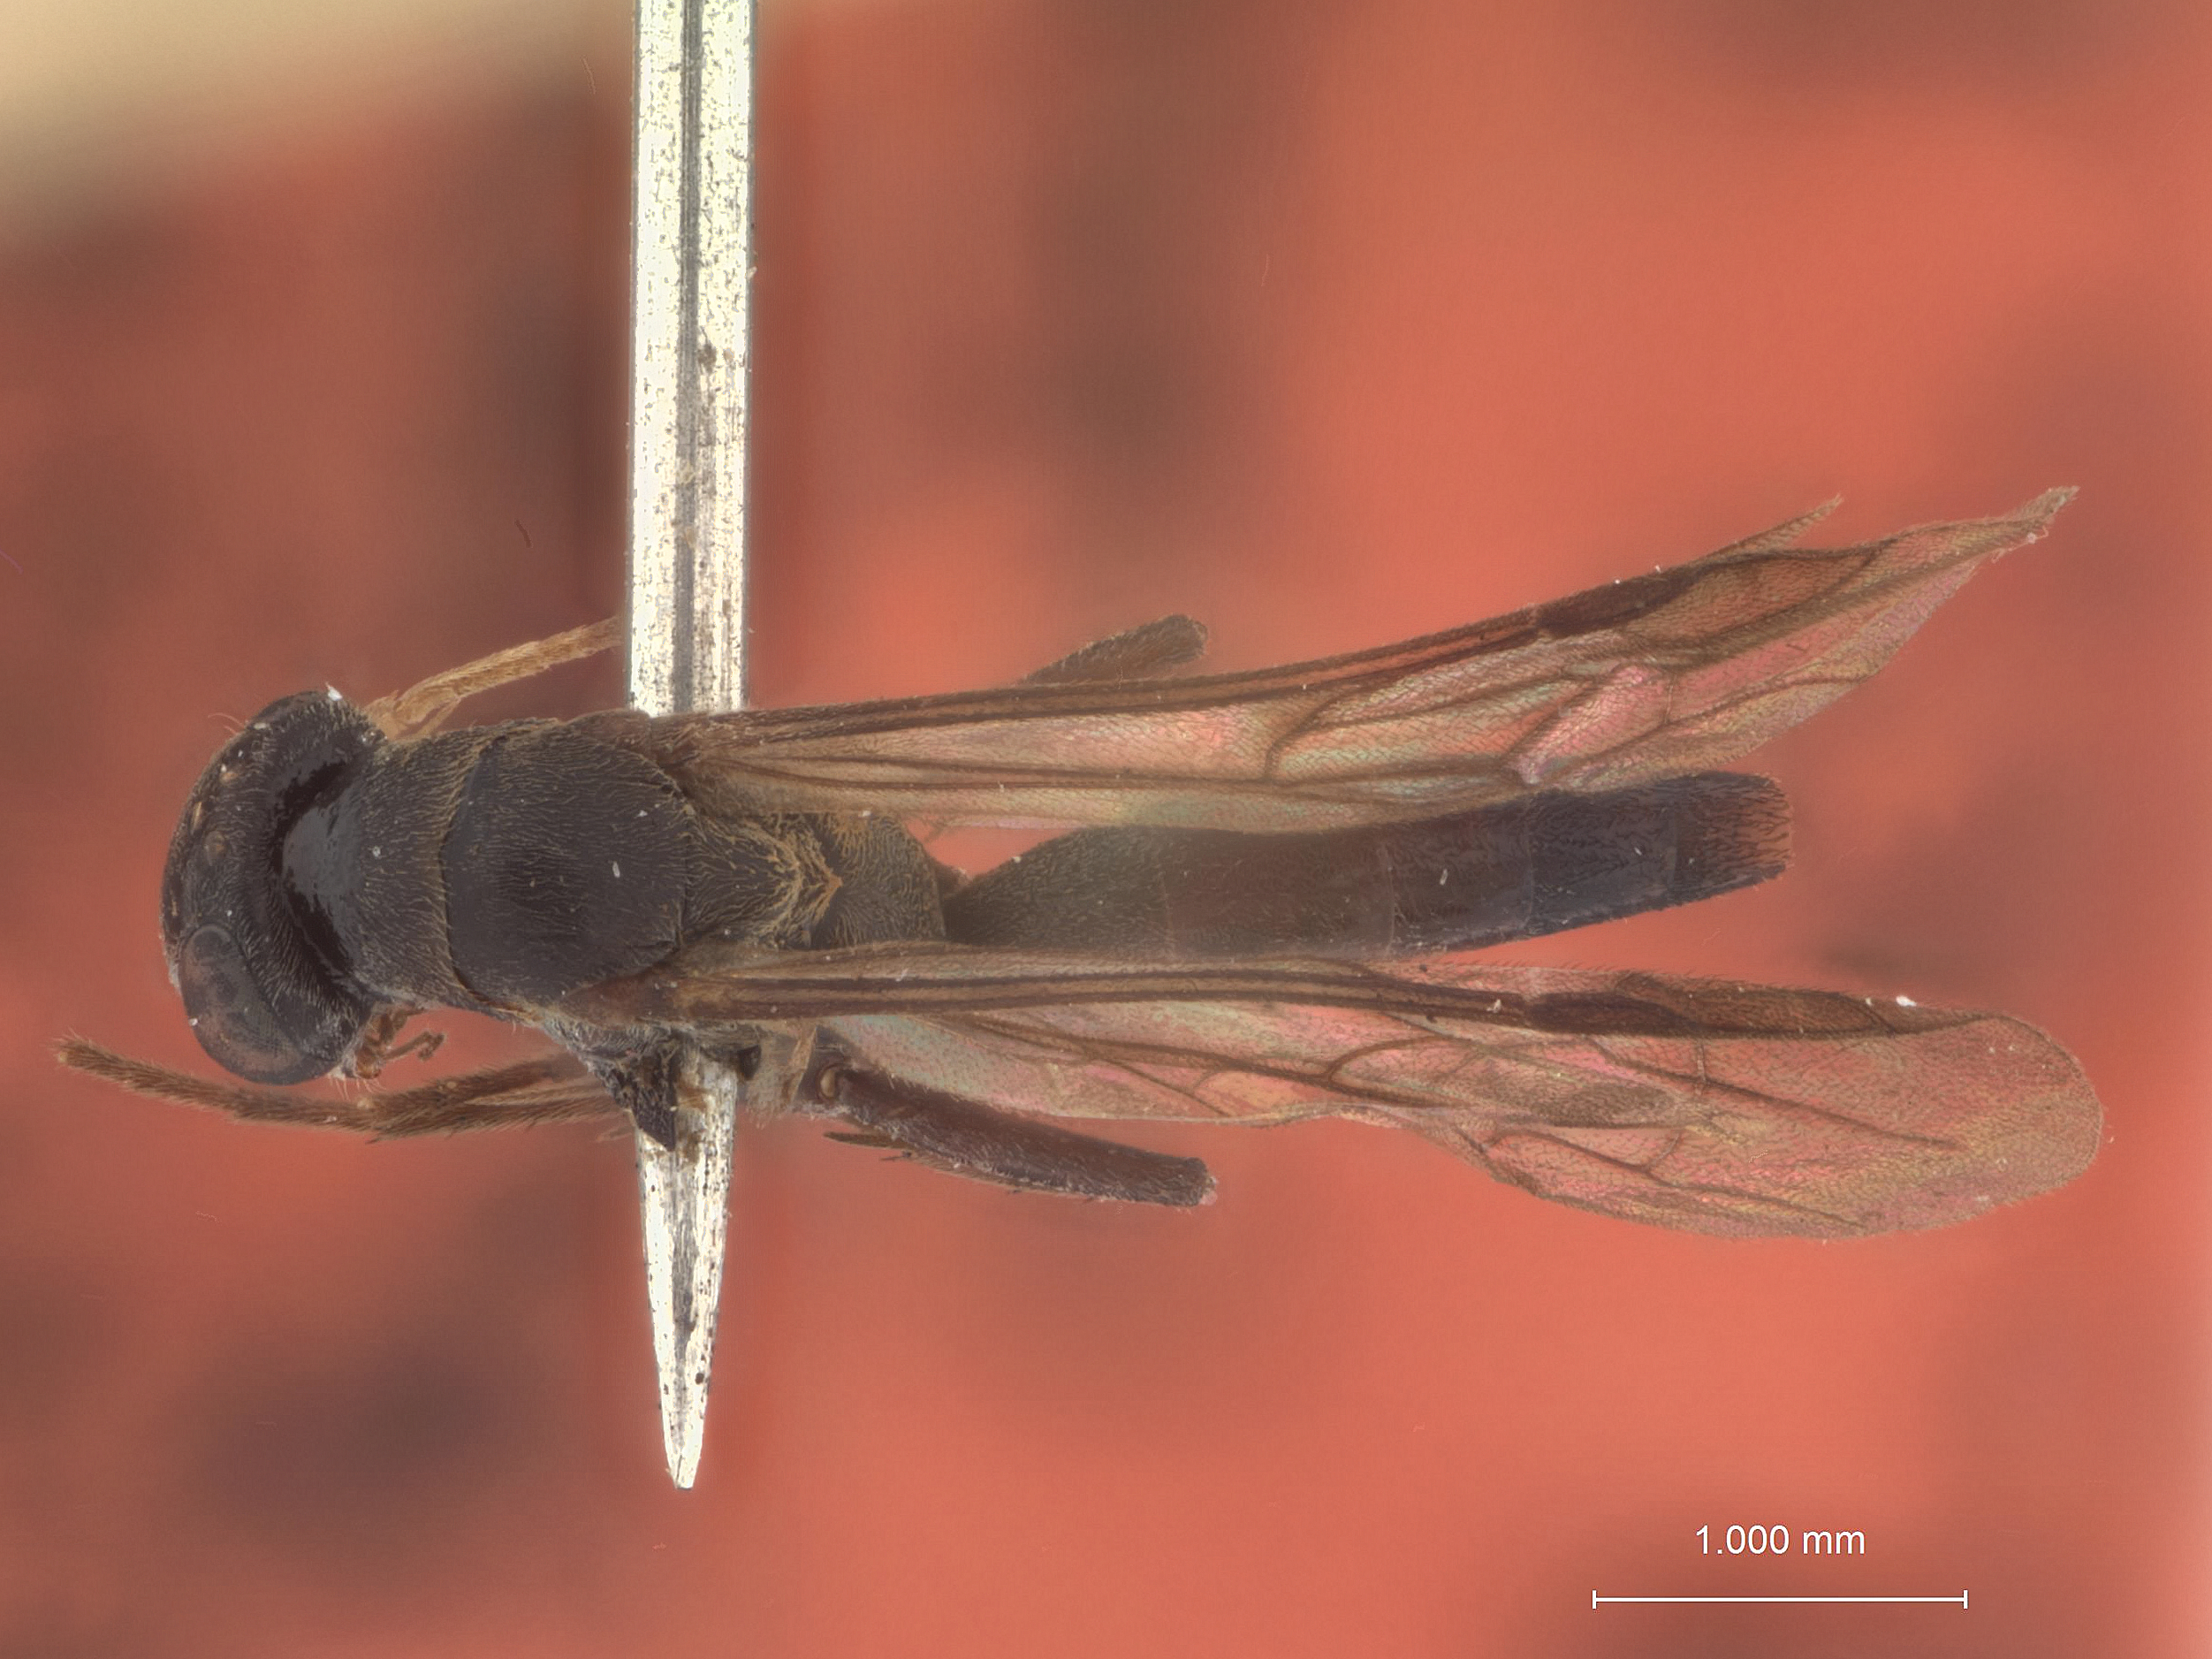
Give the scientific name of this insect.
Notoplaniceps cariborum
